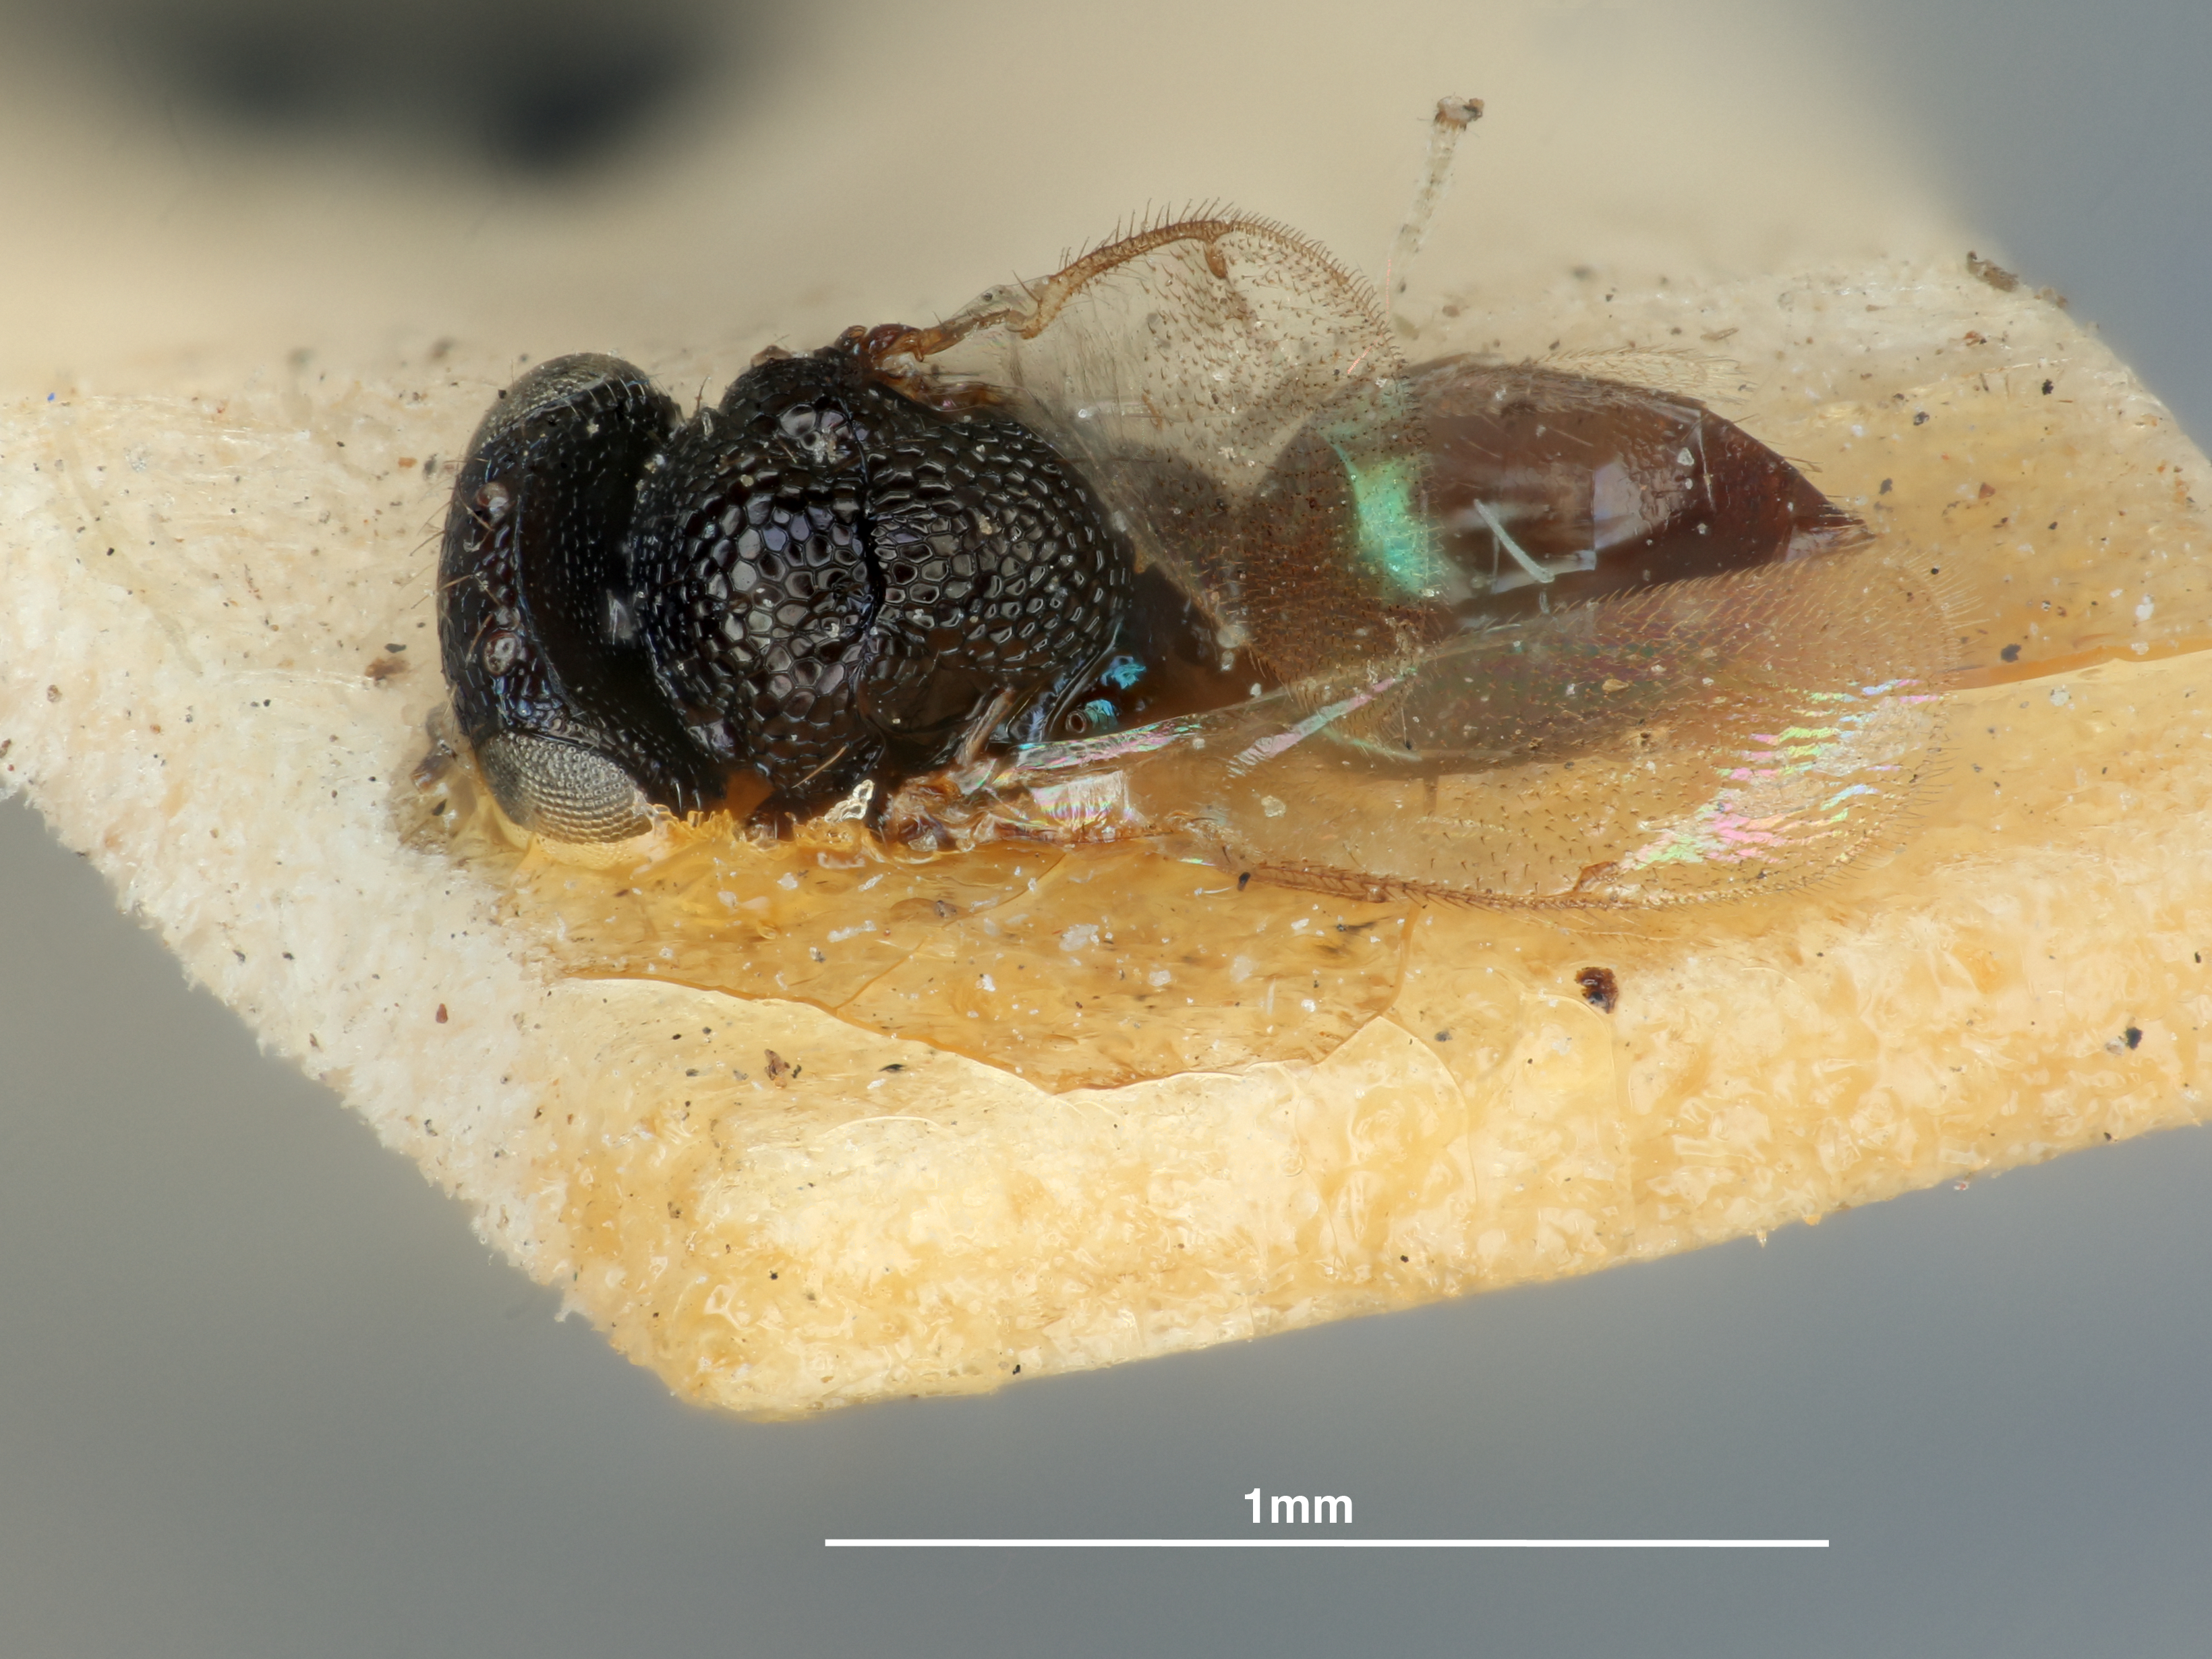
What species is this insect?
Pleurotropis leucopus
